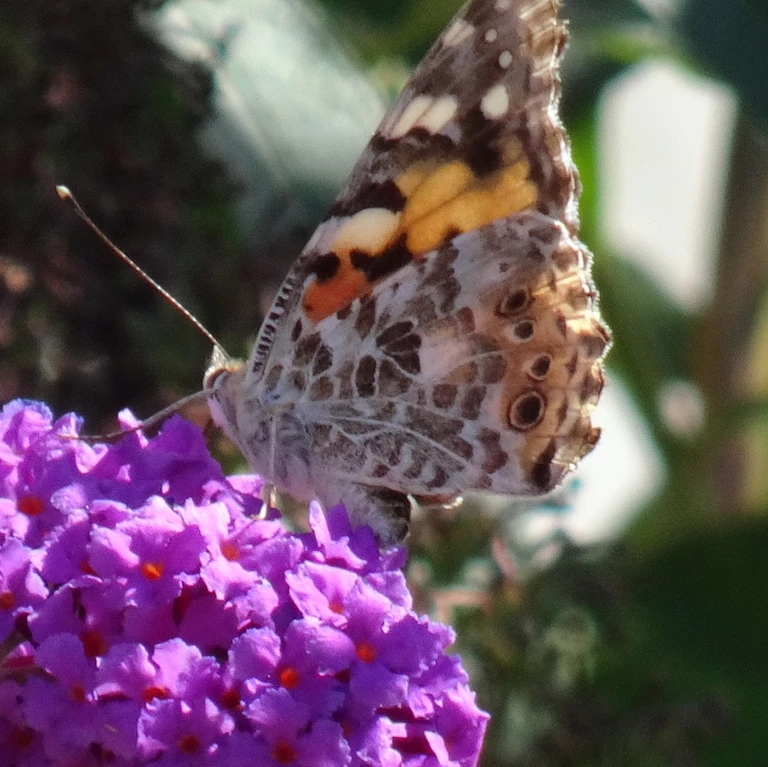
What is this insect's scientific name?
Vanessa cardui
